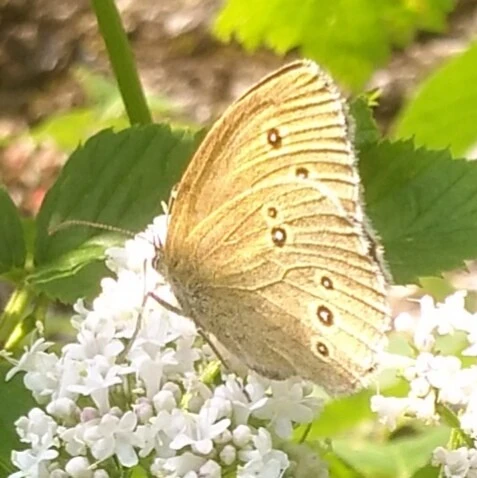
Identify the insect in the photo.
Aphantopus hyperantus
